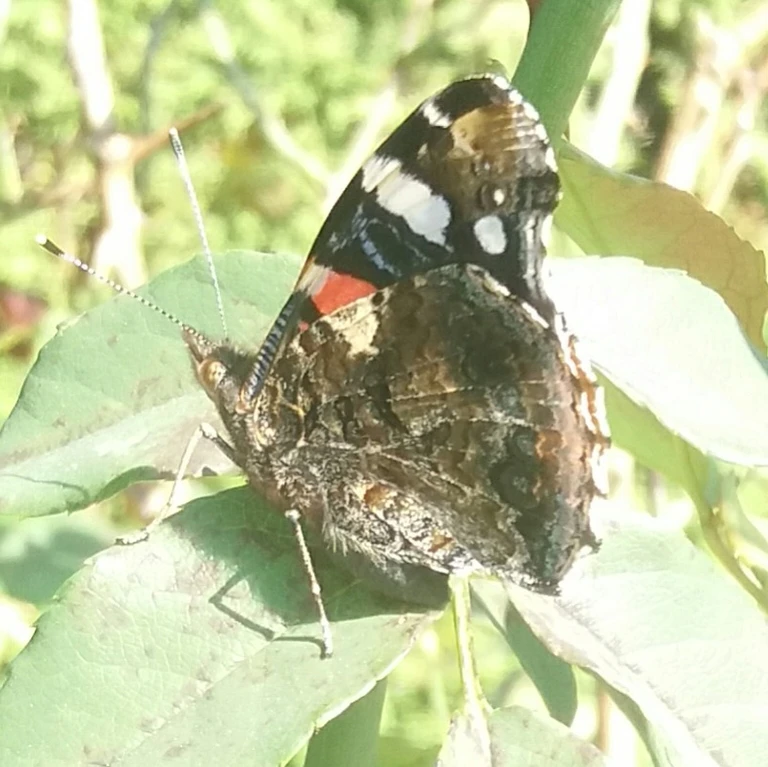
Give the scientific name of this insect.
Vanessa atalanta
